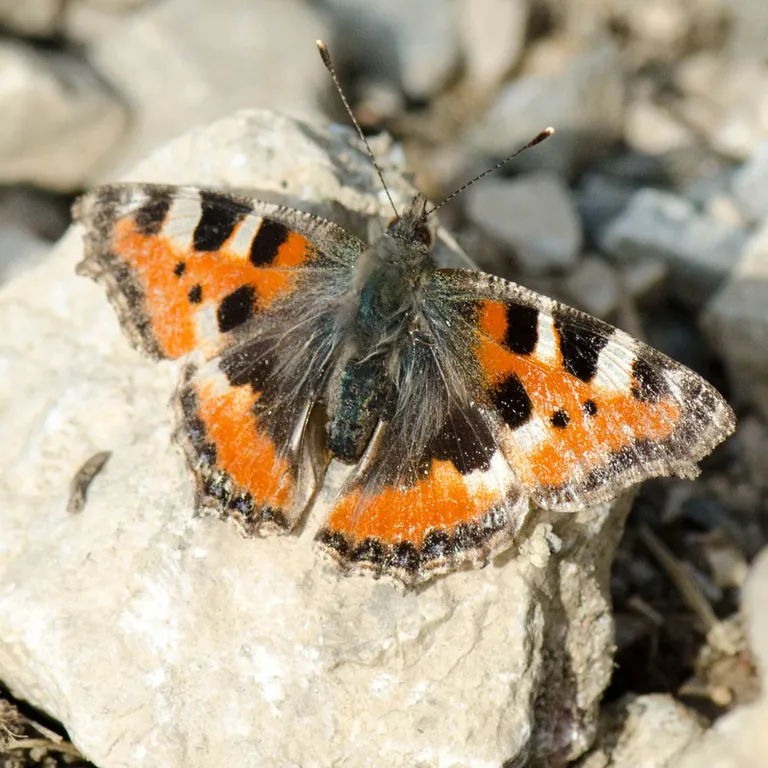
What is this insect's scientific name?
Aglais urticae
